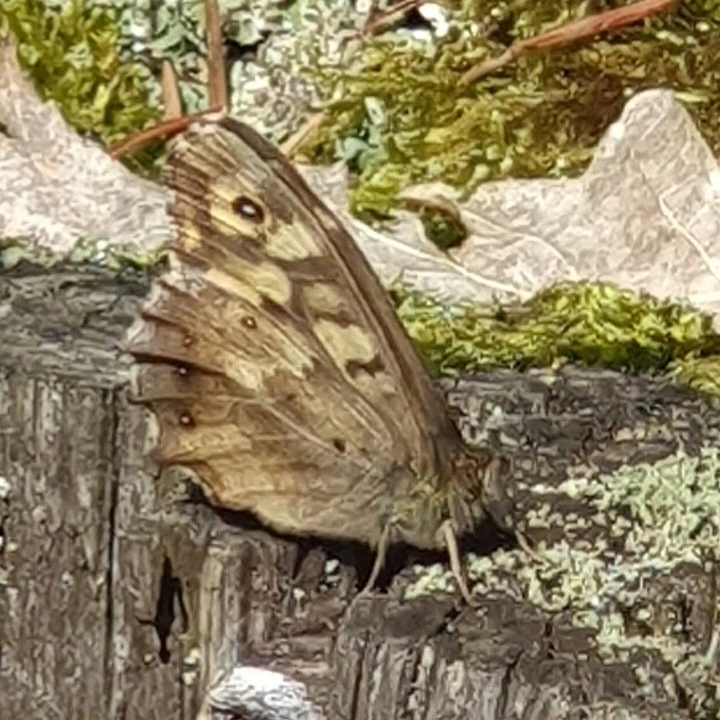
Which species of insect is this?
Pararge aegeria
